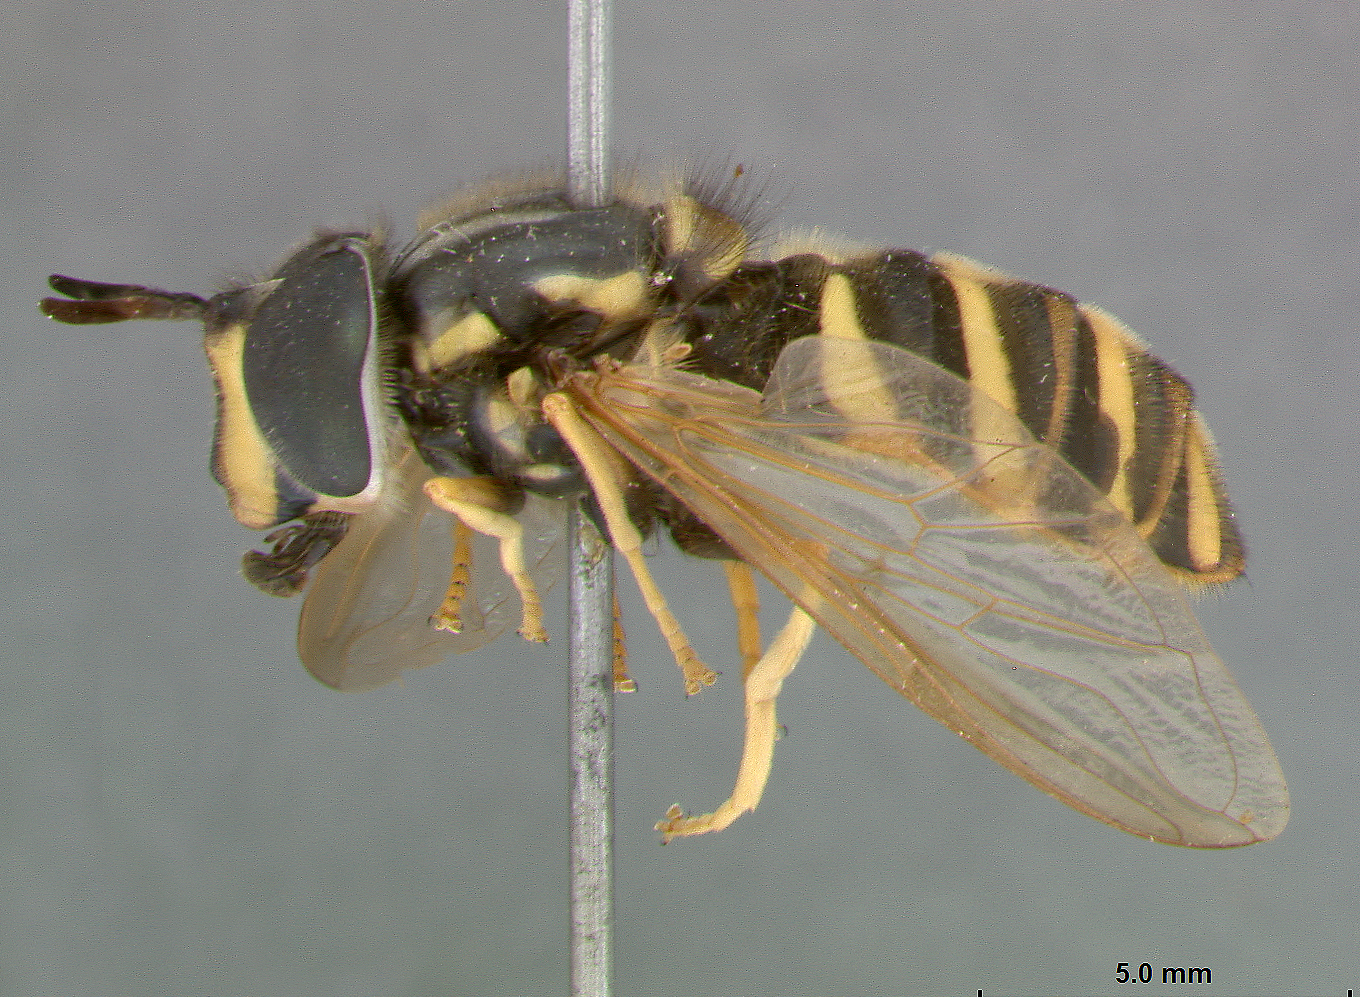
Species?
Chrysotoxum aztec
